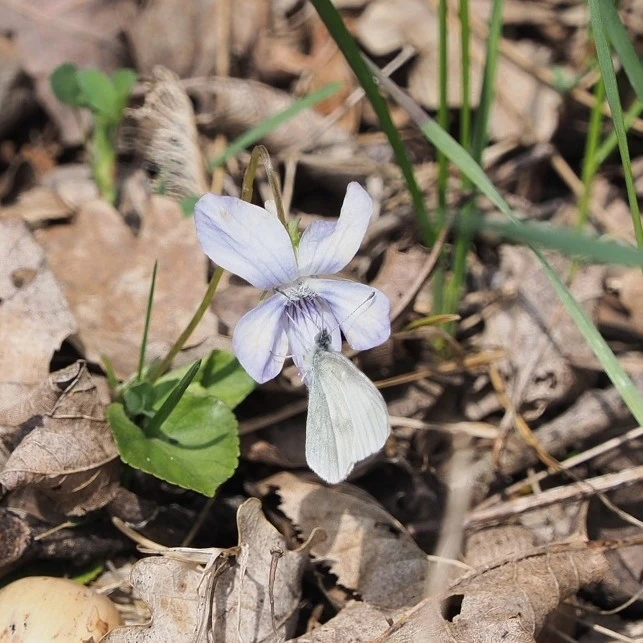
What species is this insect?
Leptidea sinapis/juvernica
